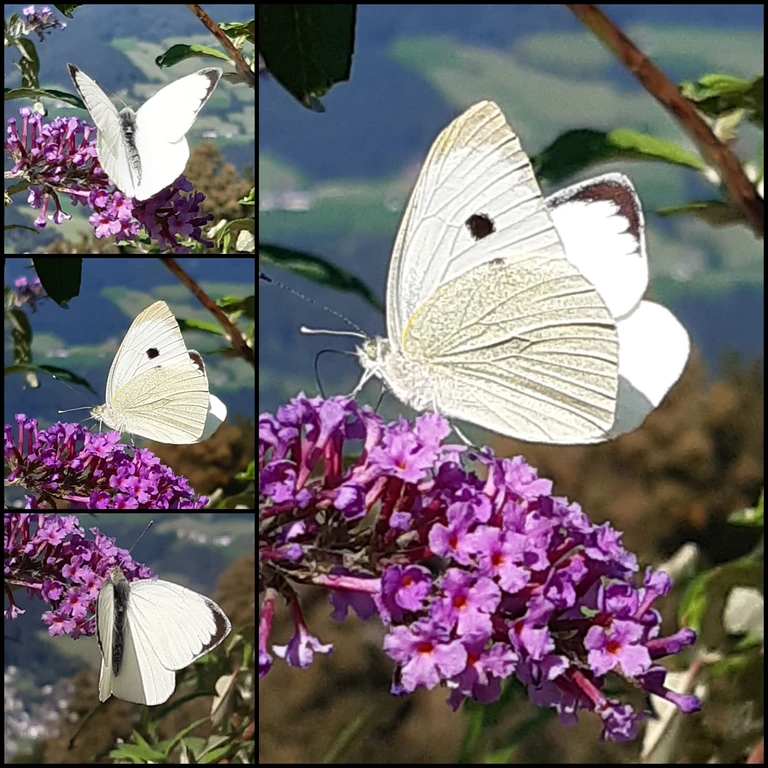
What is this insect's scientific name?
Pieris brassicae
